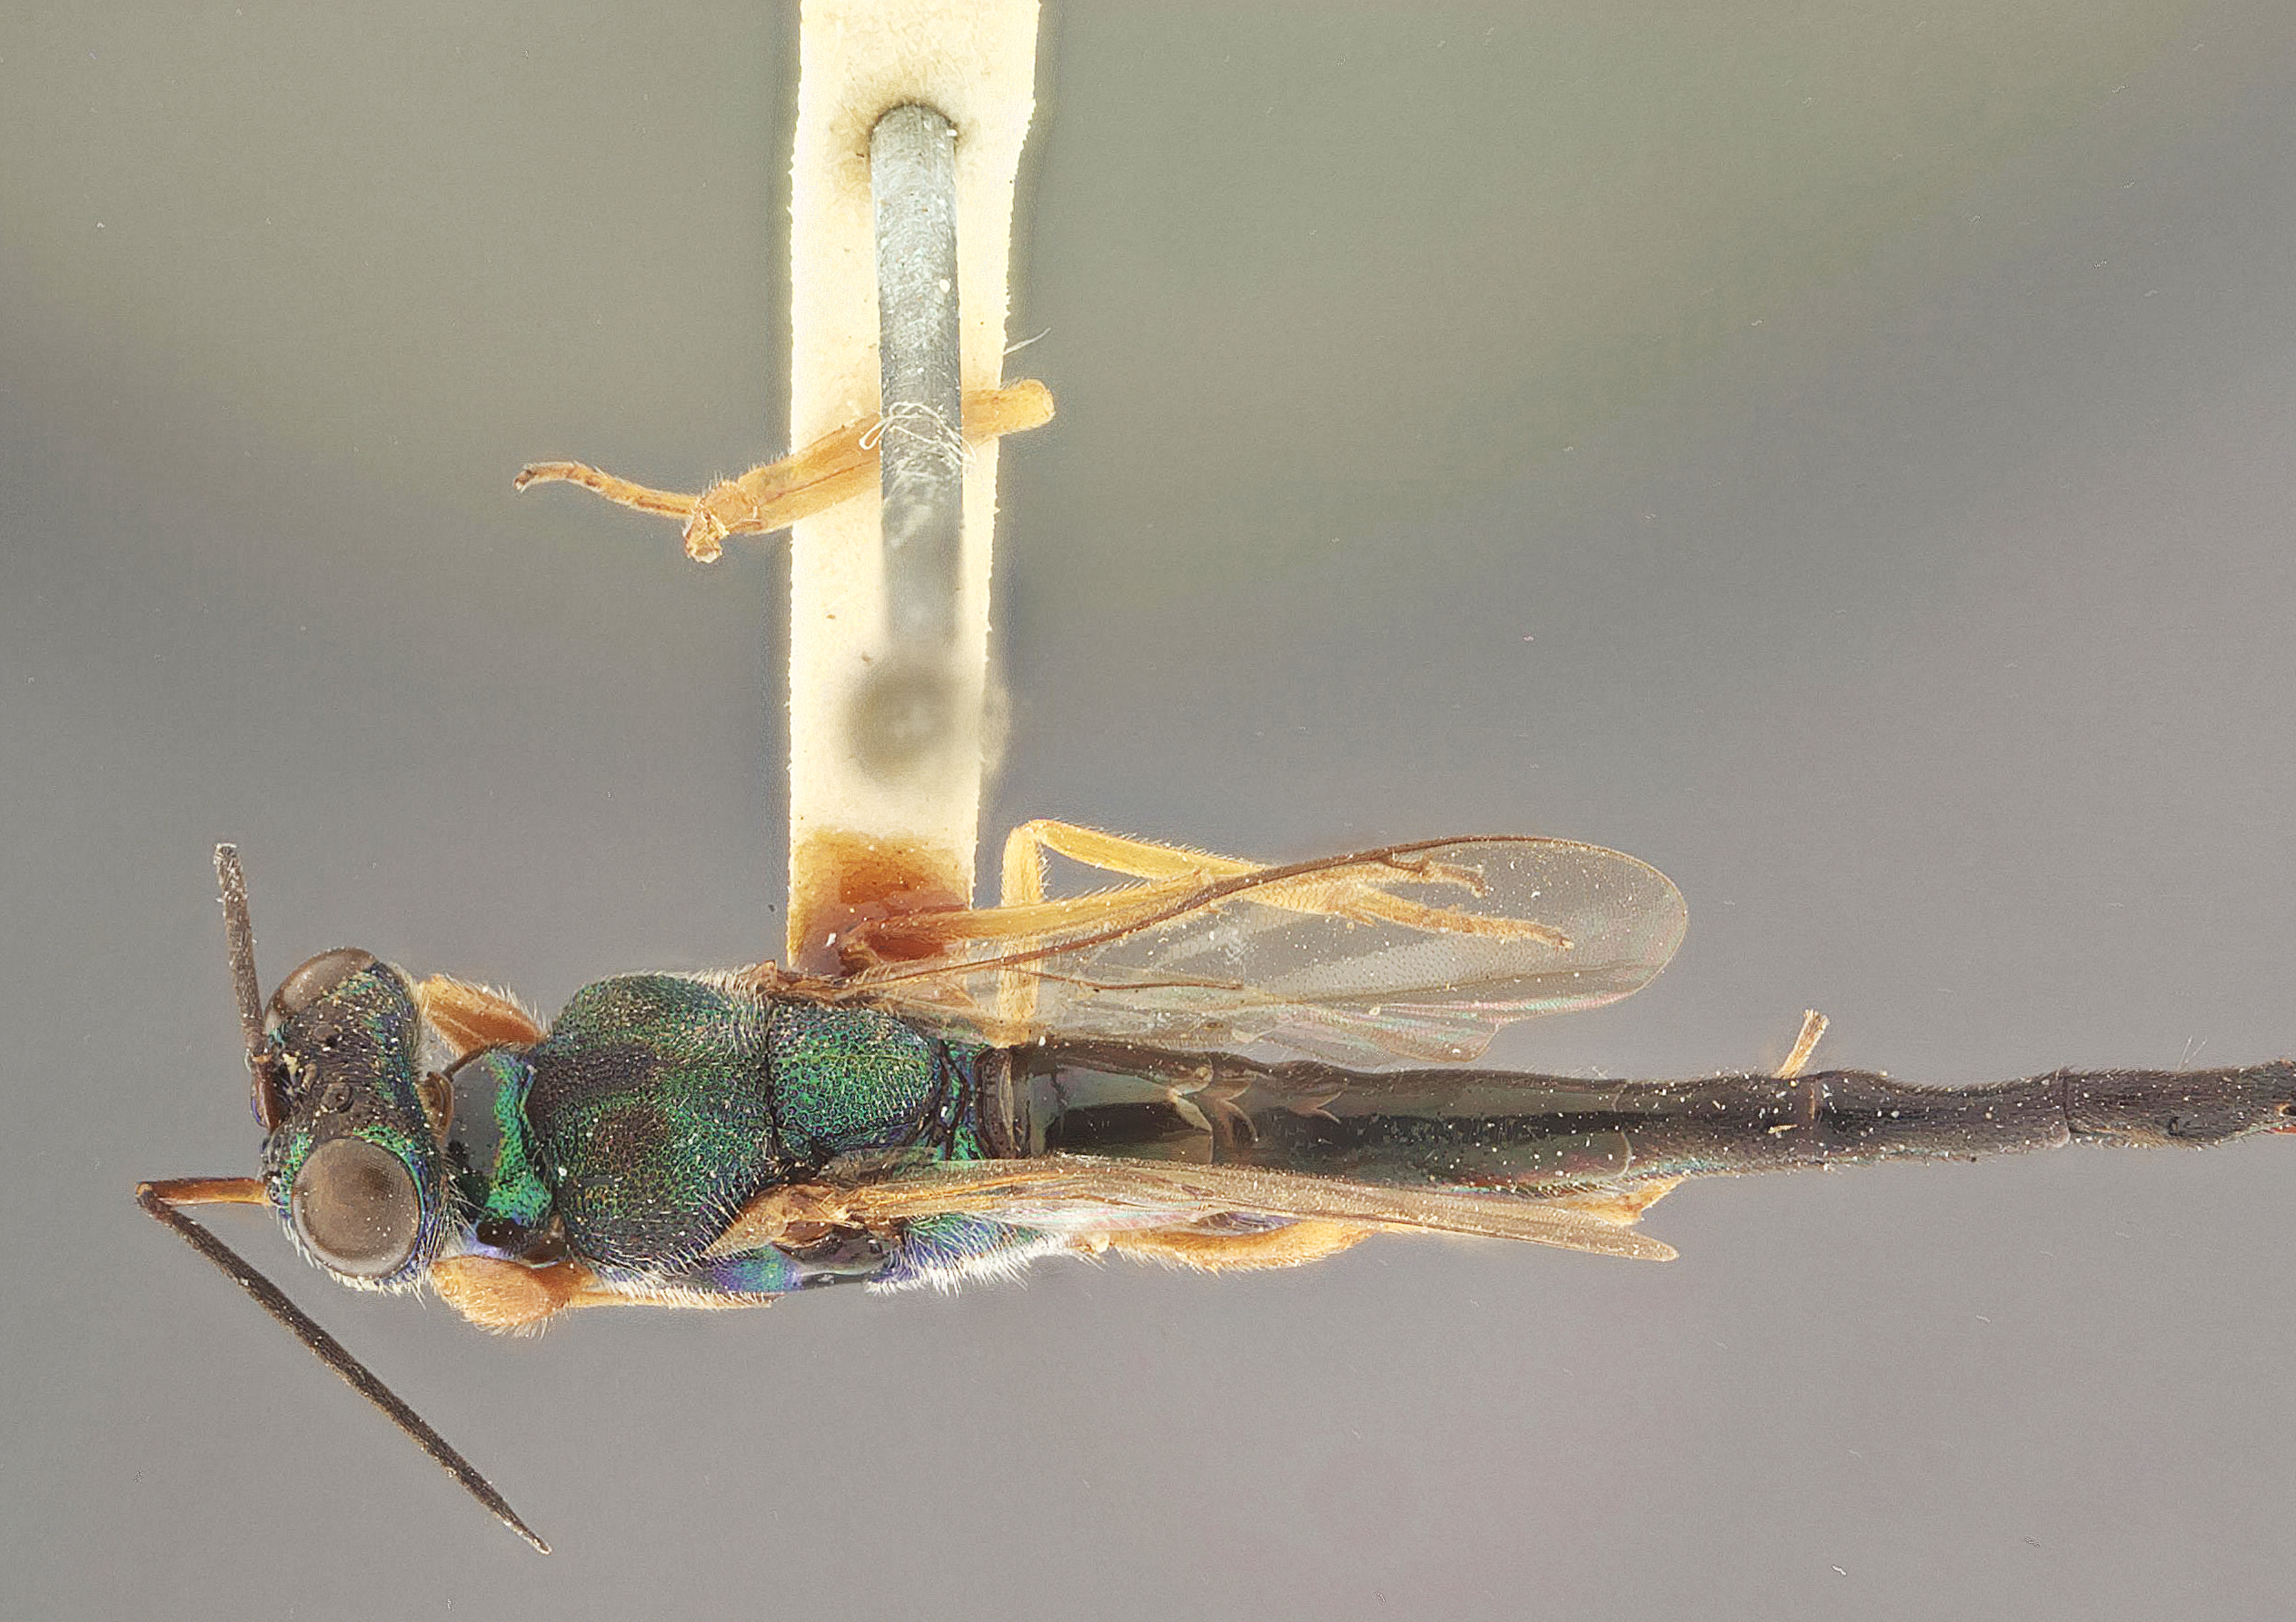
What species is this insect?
Balcha punctiscutum
